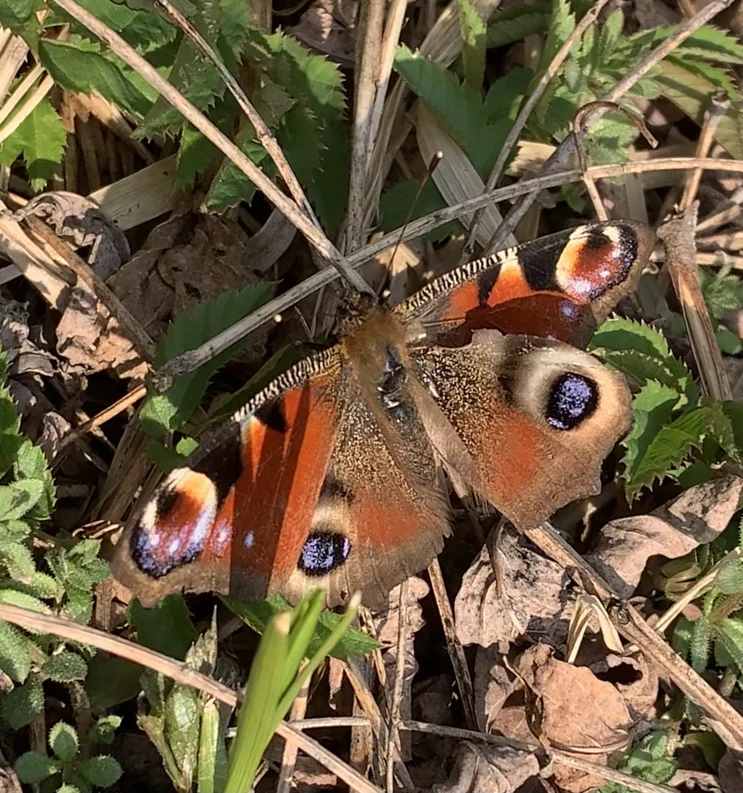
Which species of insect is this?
Aglais io
